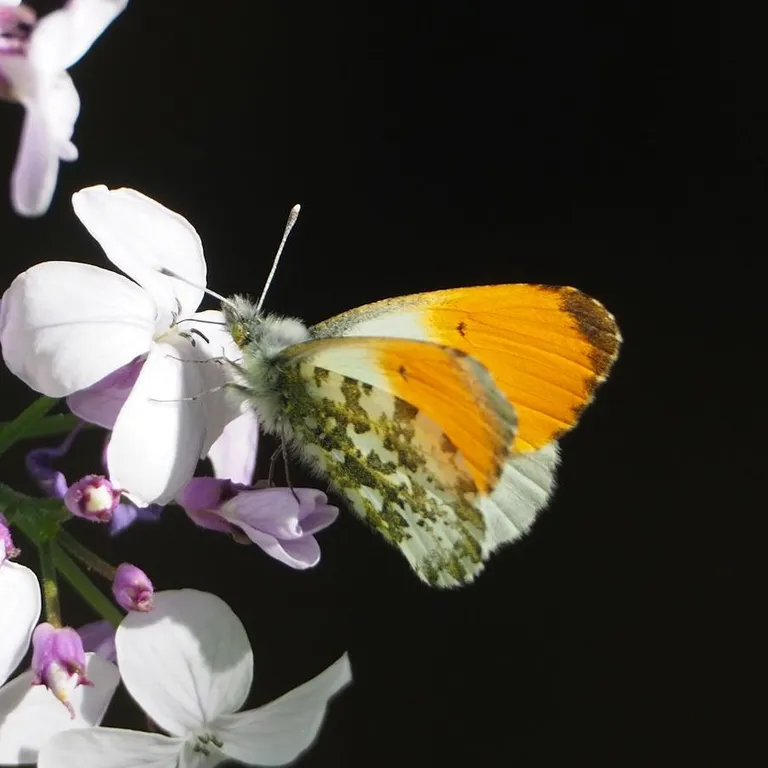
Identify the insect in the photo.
Anthocharis cardamines
